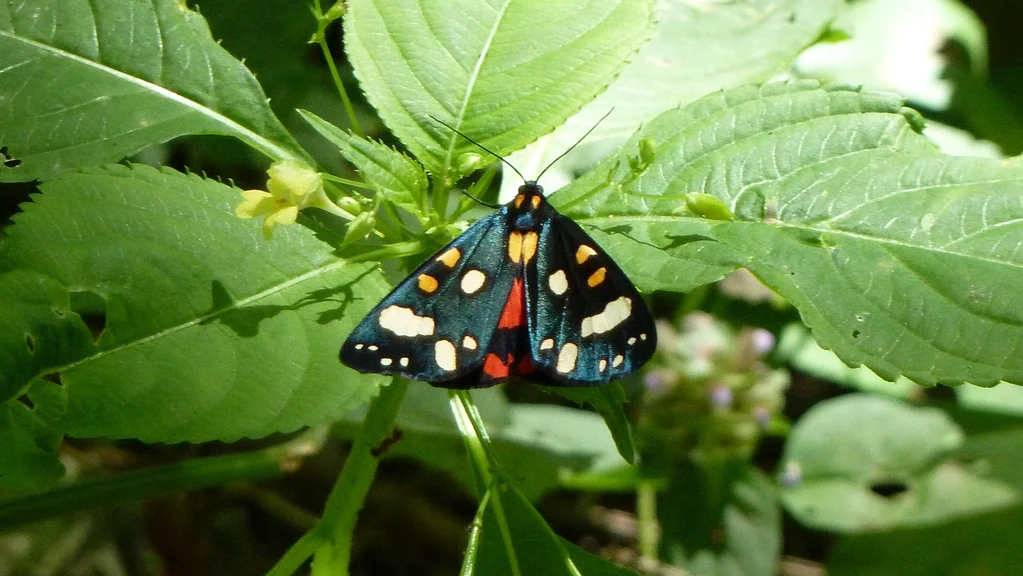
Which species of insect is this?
Callimorpha dominula
